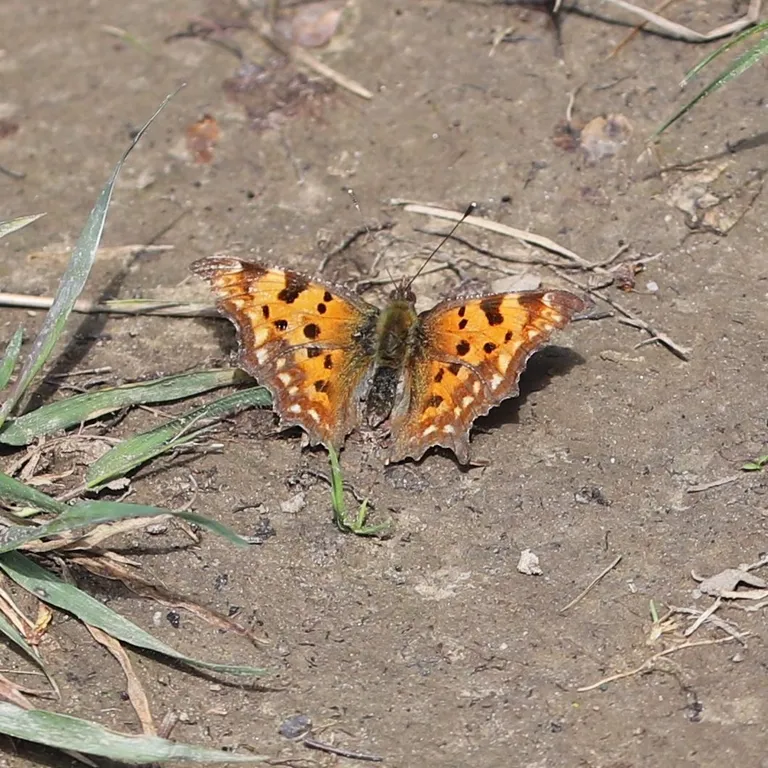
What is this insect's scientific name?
Polygonia c-album
